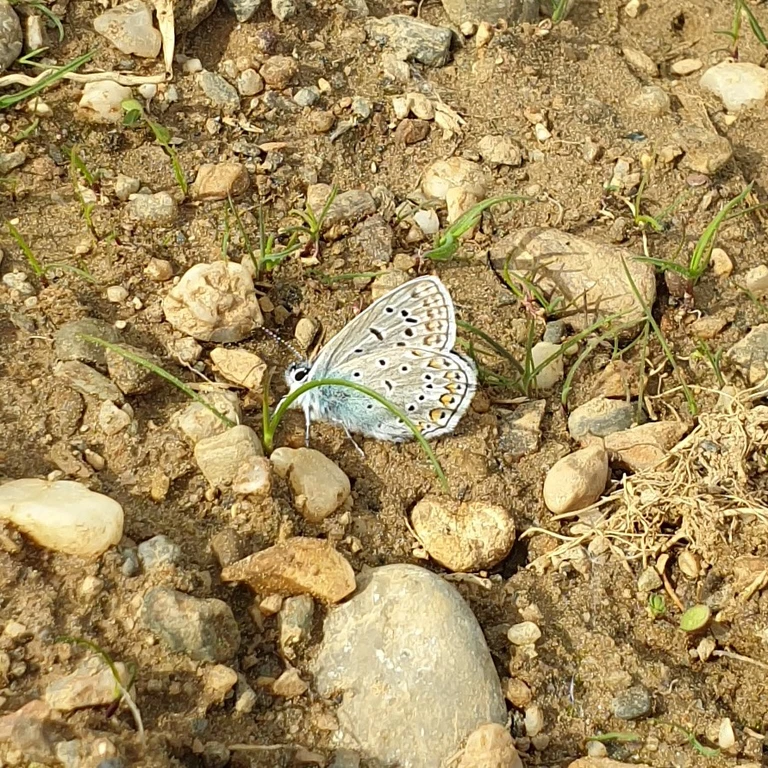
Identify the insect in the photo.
Polyommatus icarus
